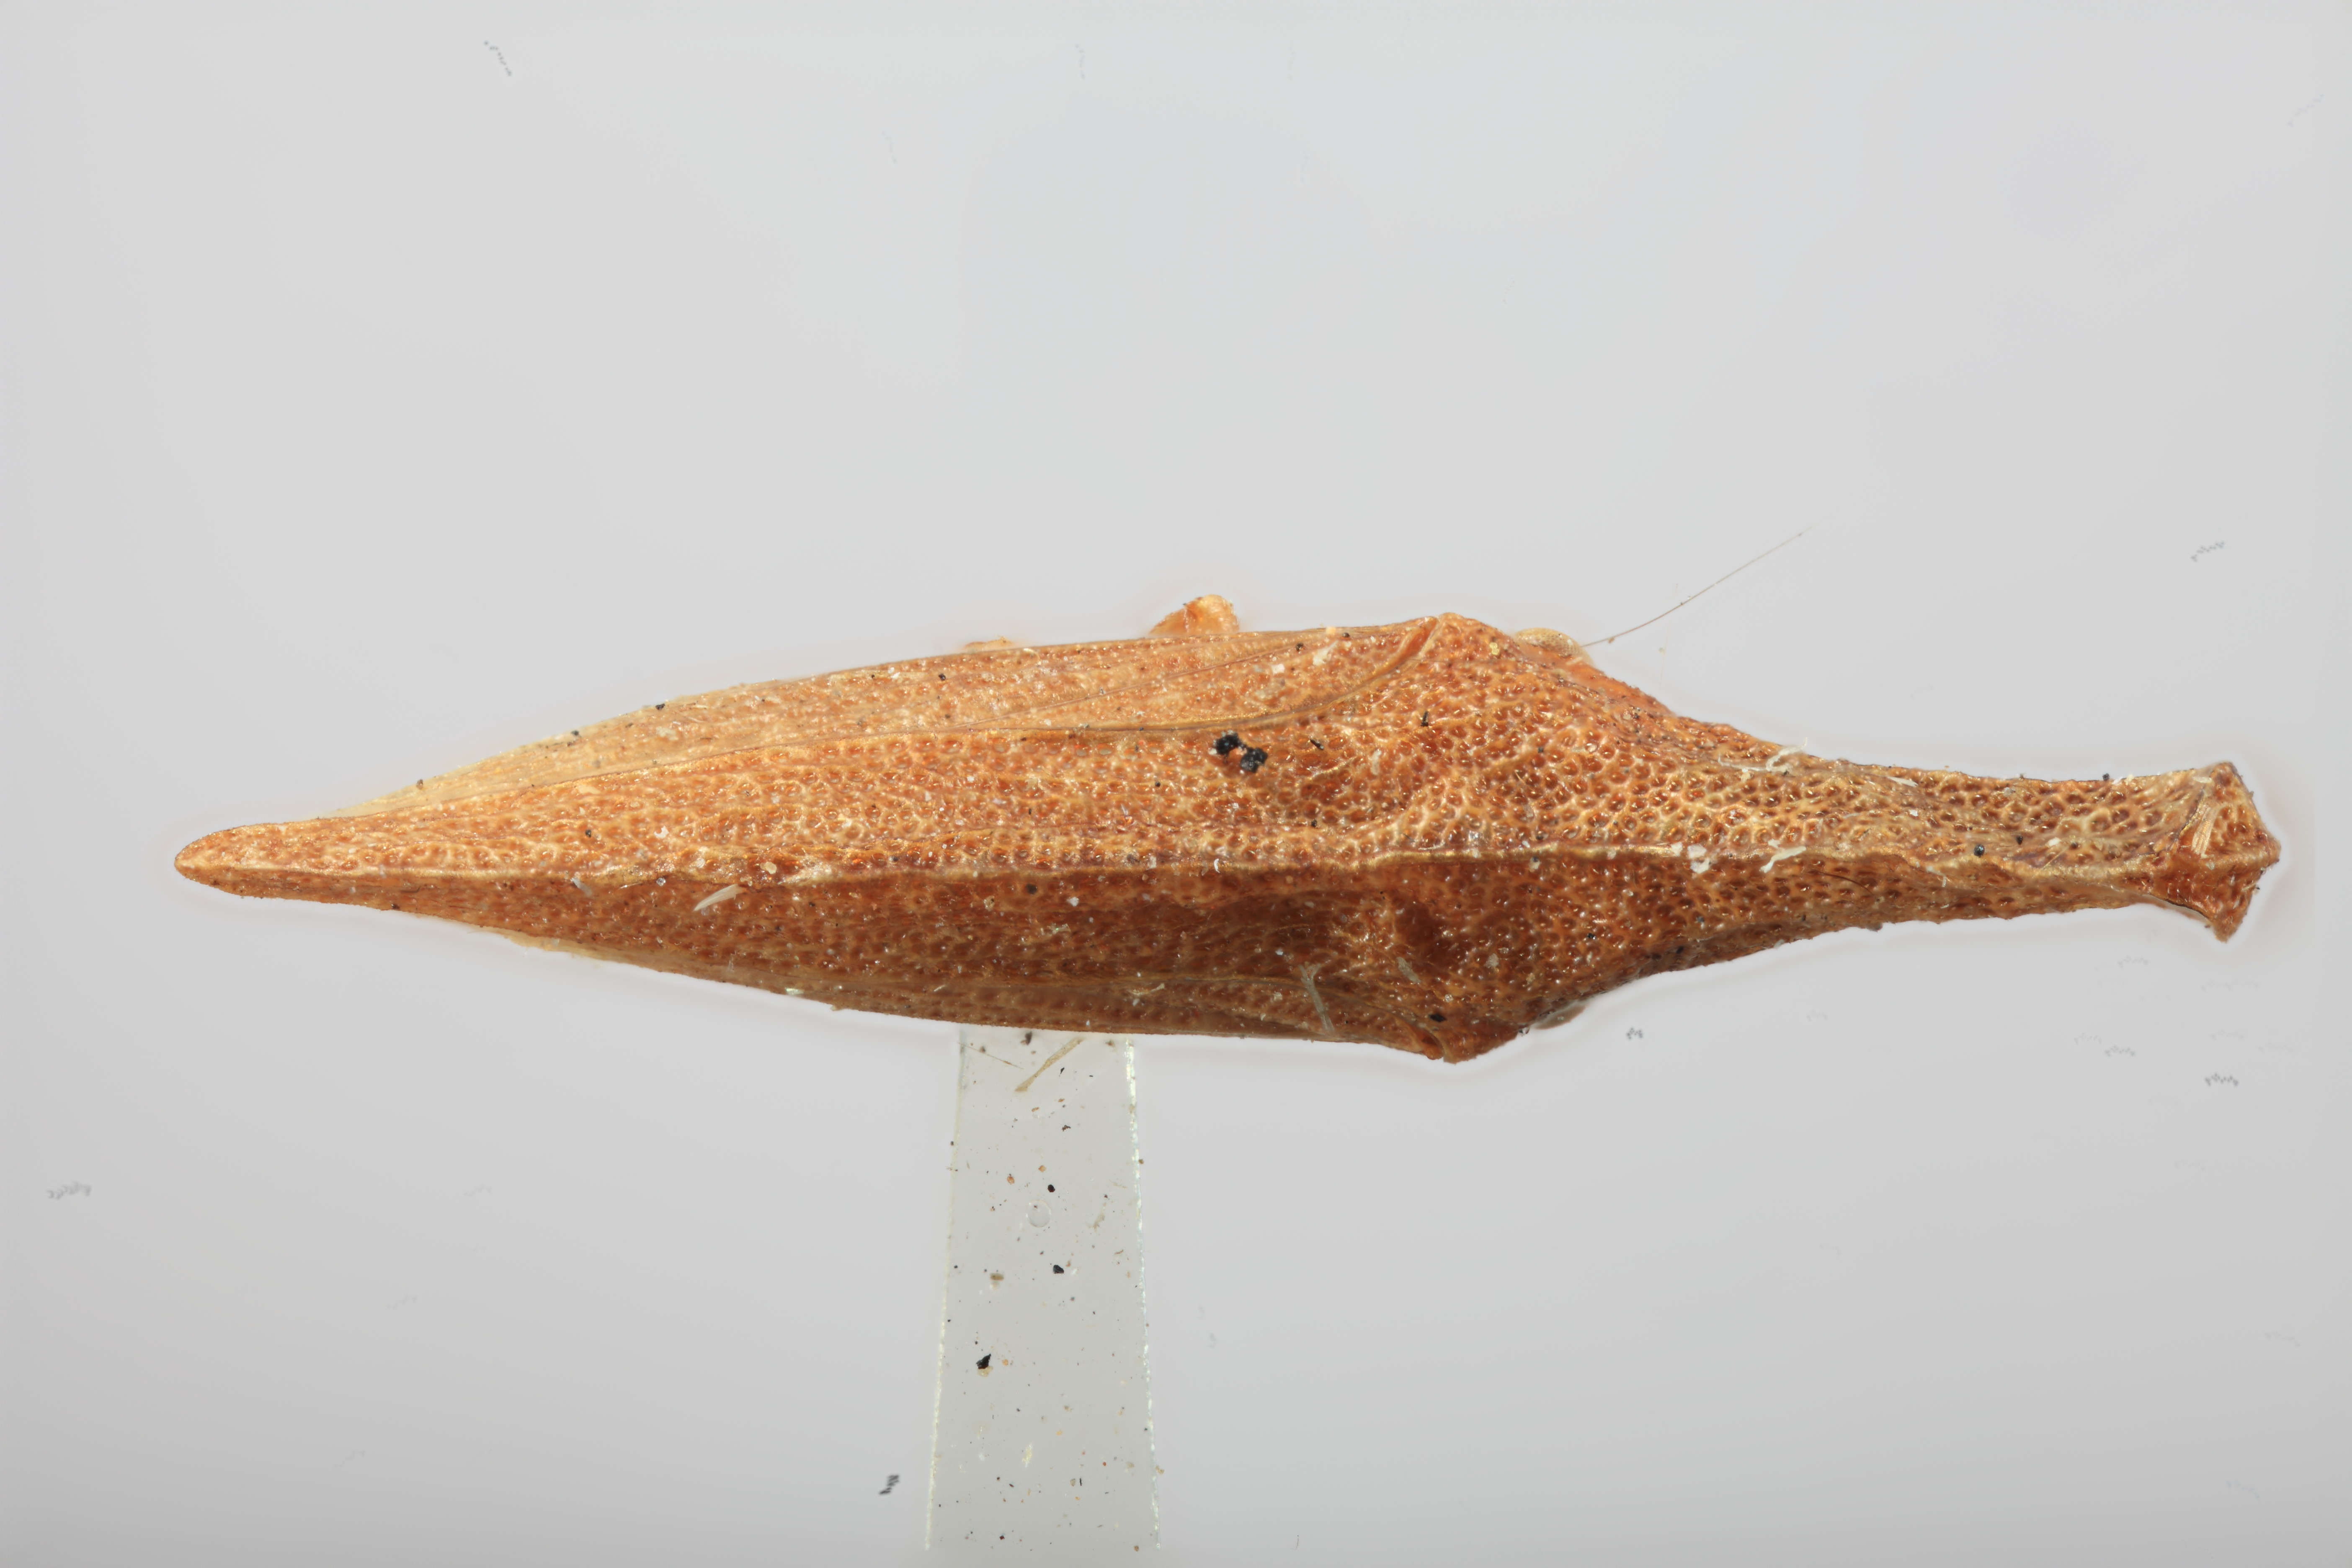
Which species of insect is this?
Aechmorpha californensis
